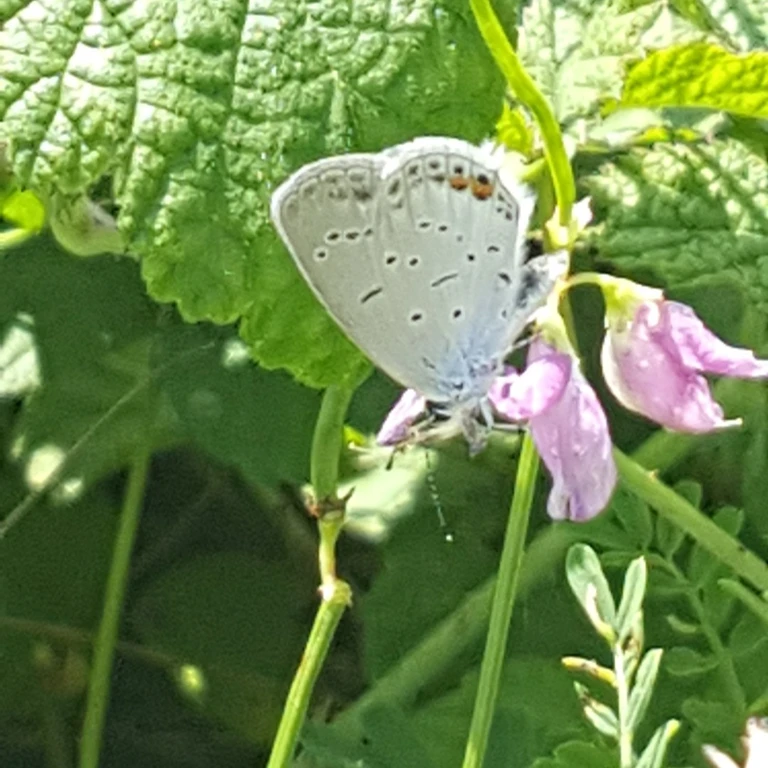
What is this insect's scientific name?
Cupido argiades (also Elkalyce argiades)
